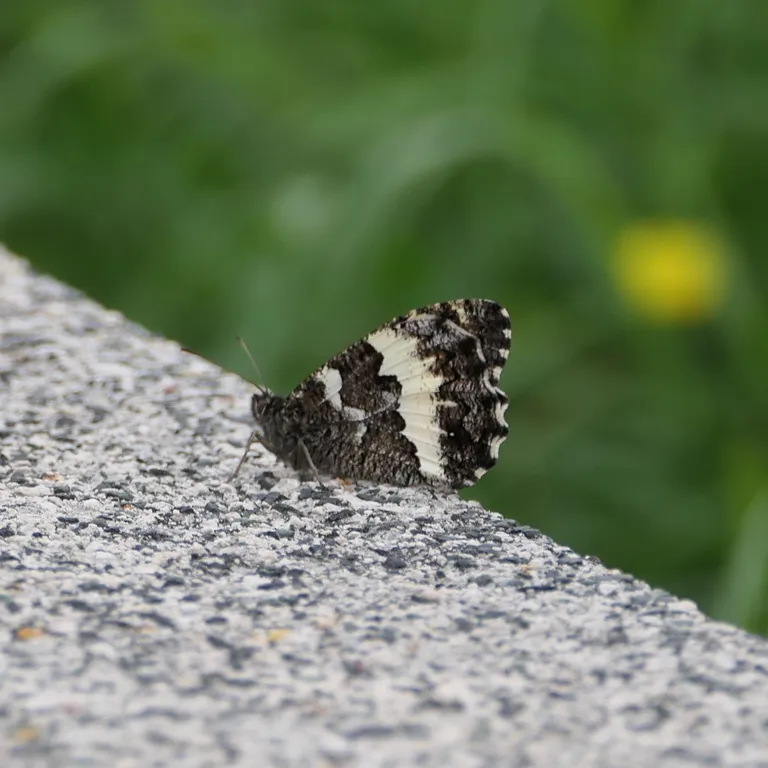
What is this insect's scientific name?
Brintesia circe
